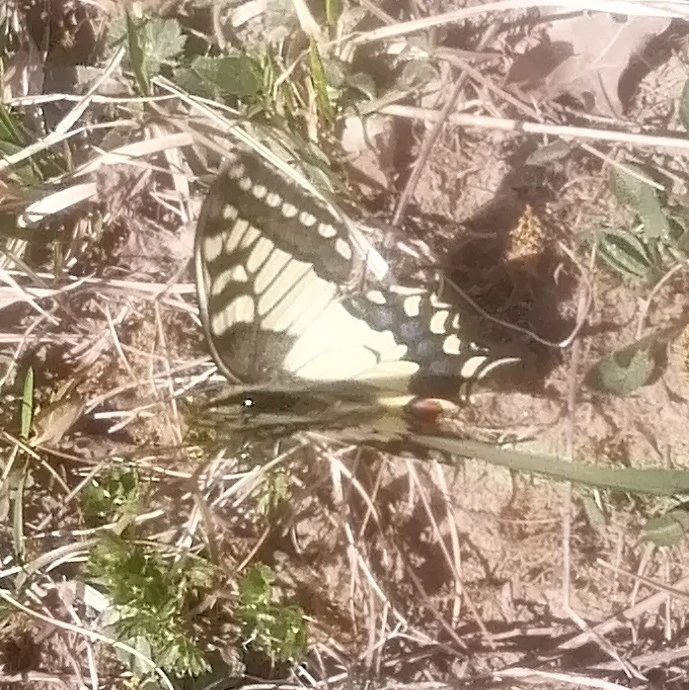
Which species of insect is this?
Papilio machaon
